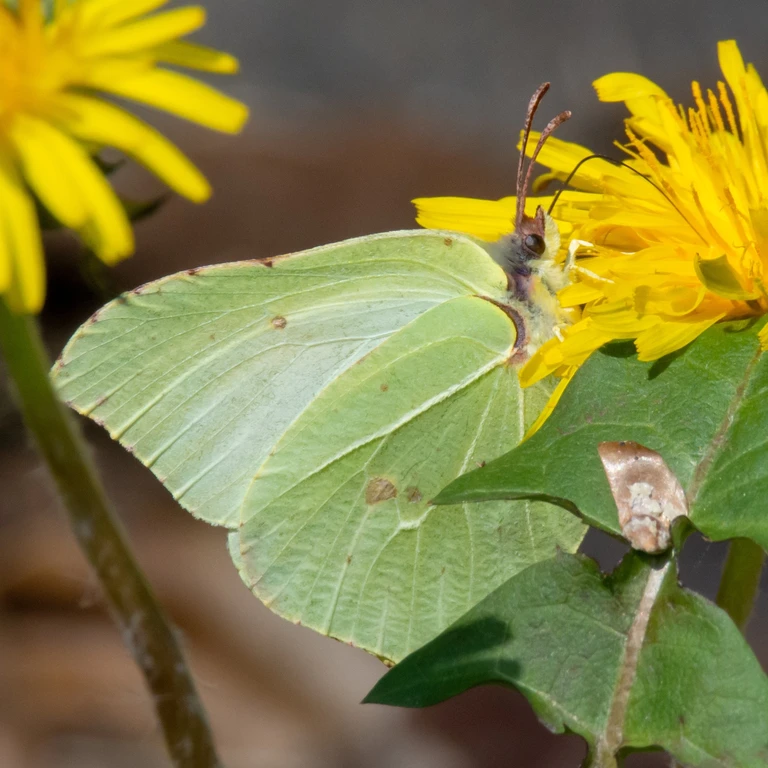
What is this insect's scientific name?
Gonepteryx rhamni
